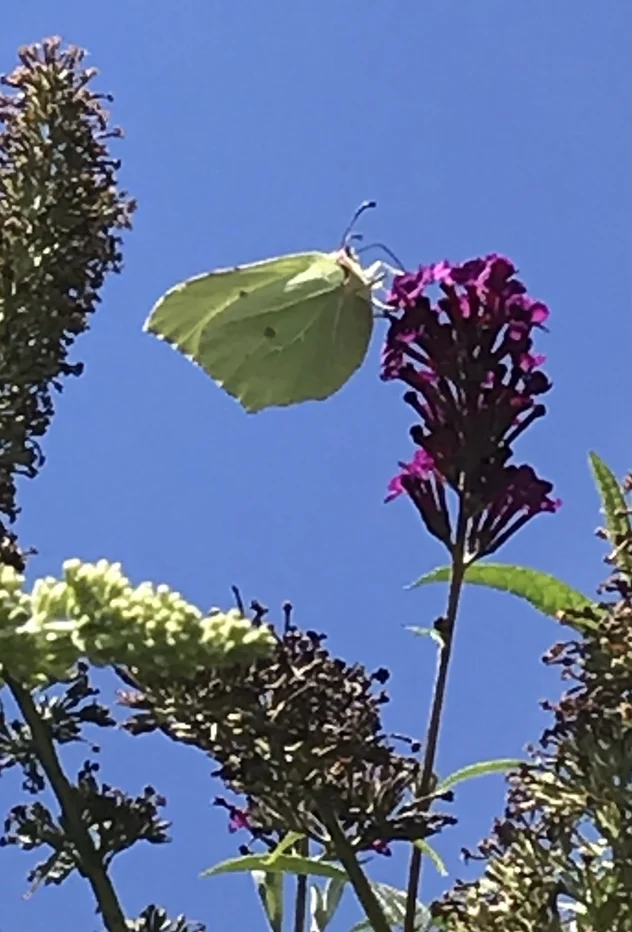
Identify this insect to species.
Gonepteryx rhamni
